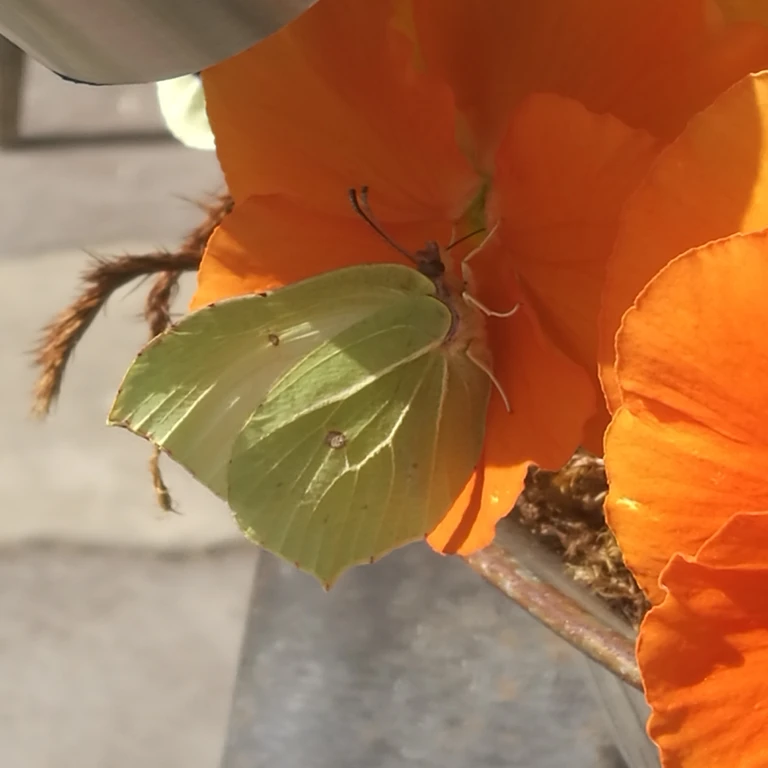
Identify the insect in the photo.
Gonepteryx rhamni
